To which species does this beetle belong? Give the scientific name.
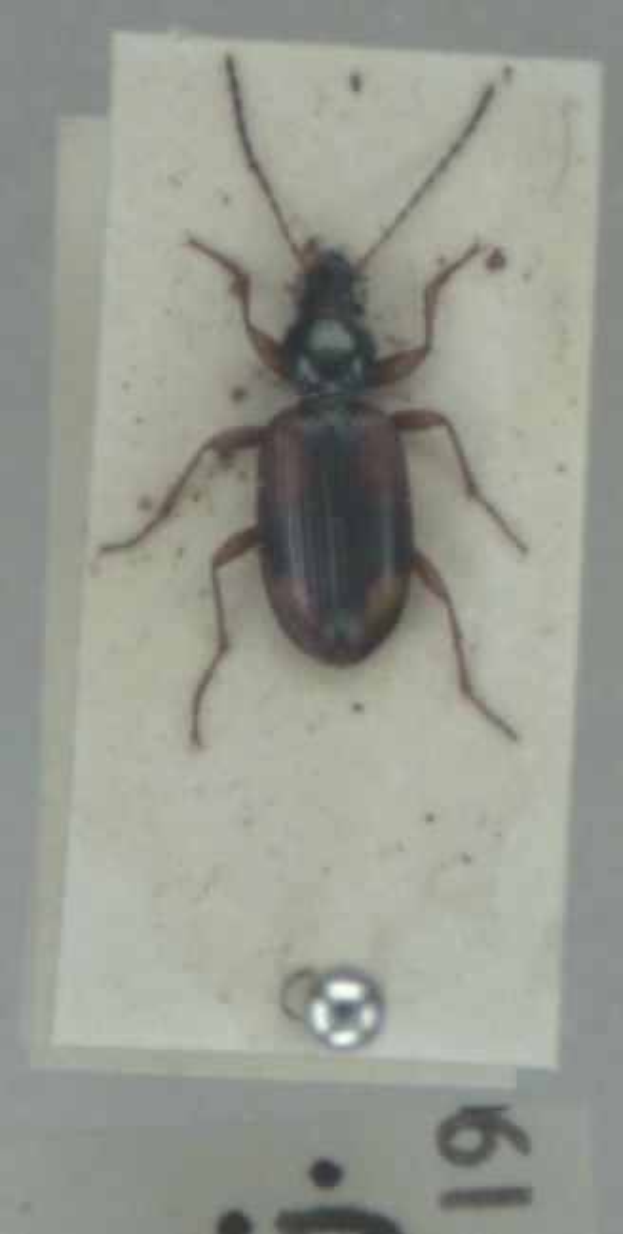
Bembidion fluviatile
